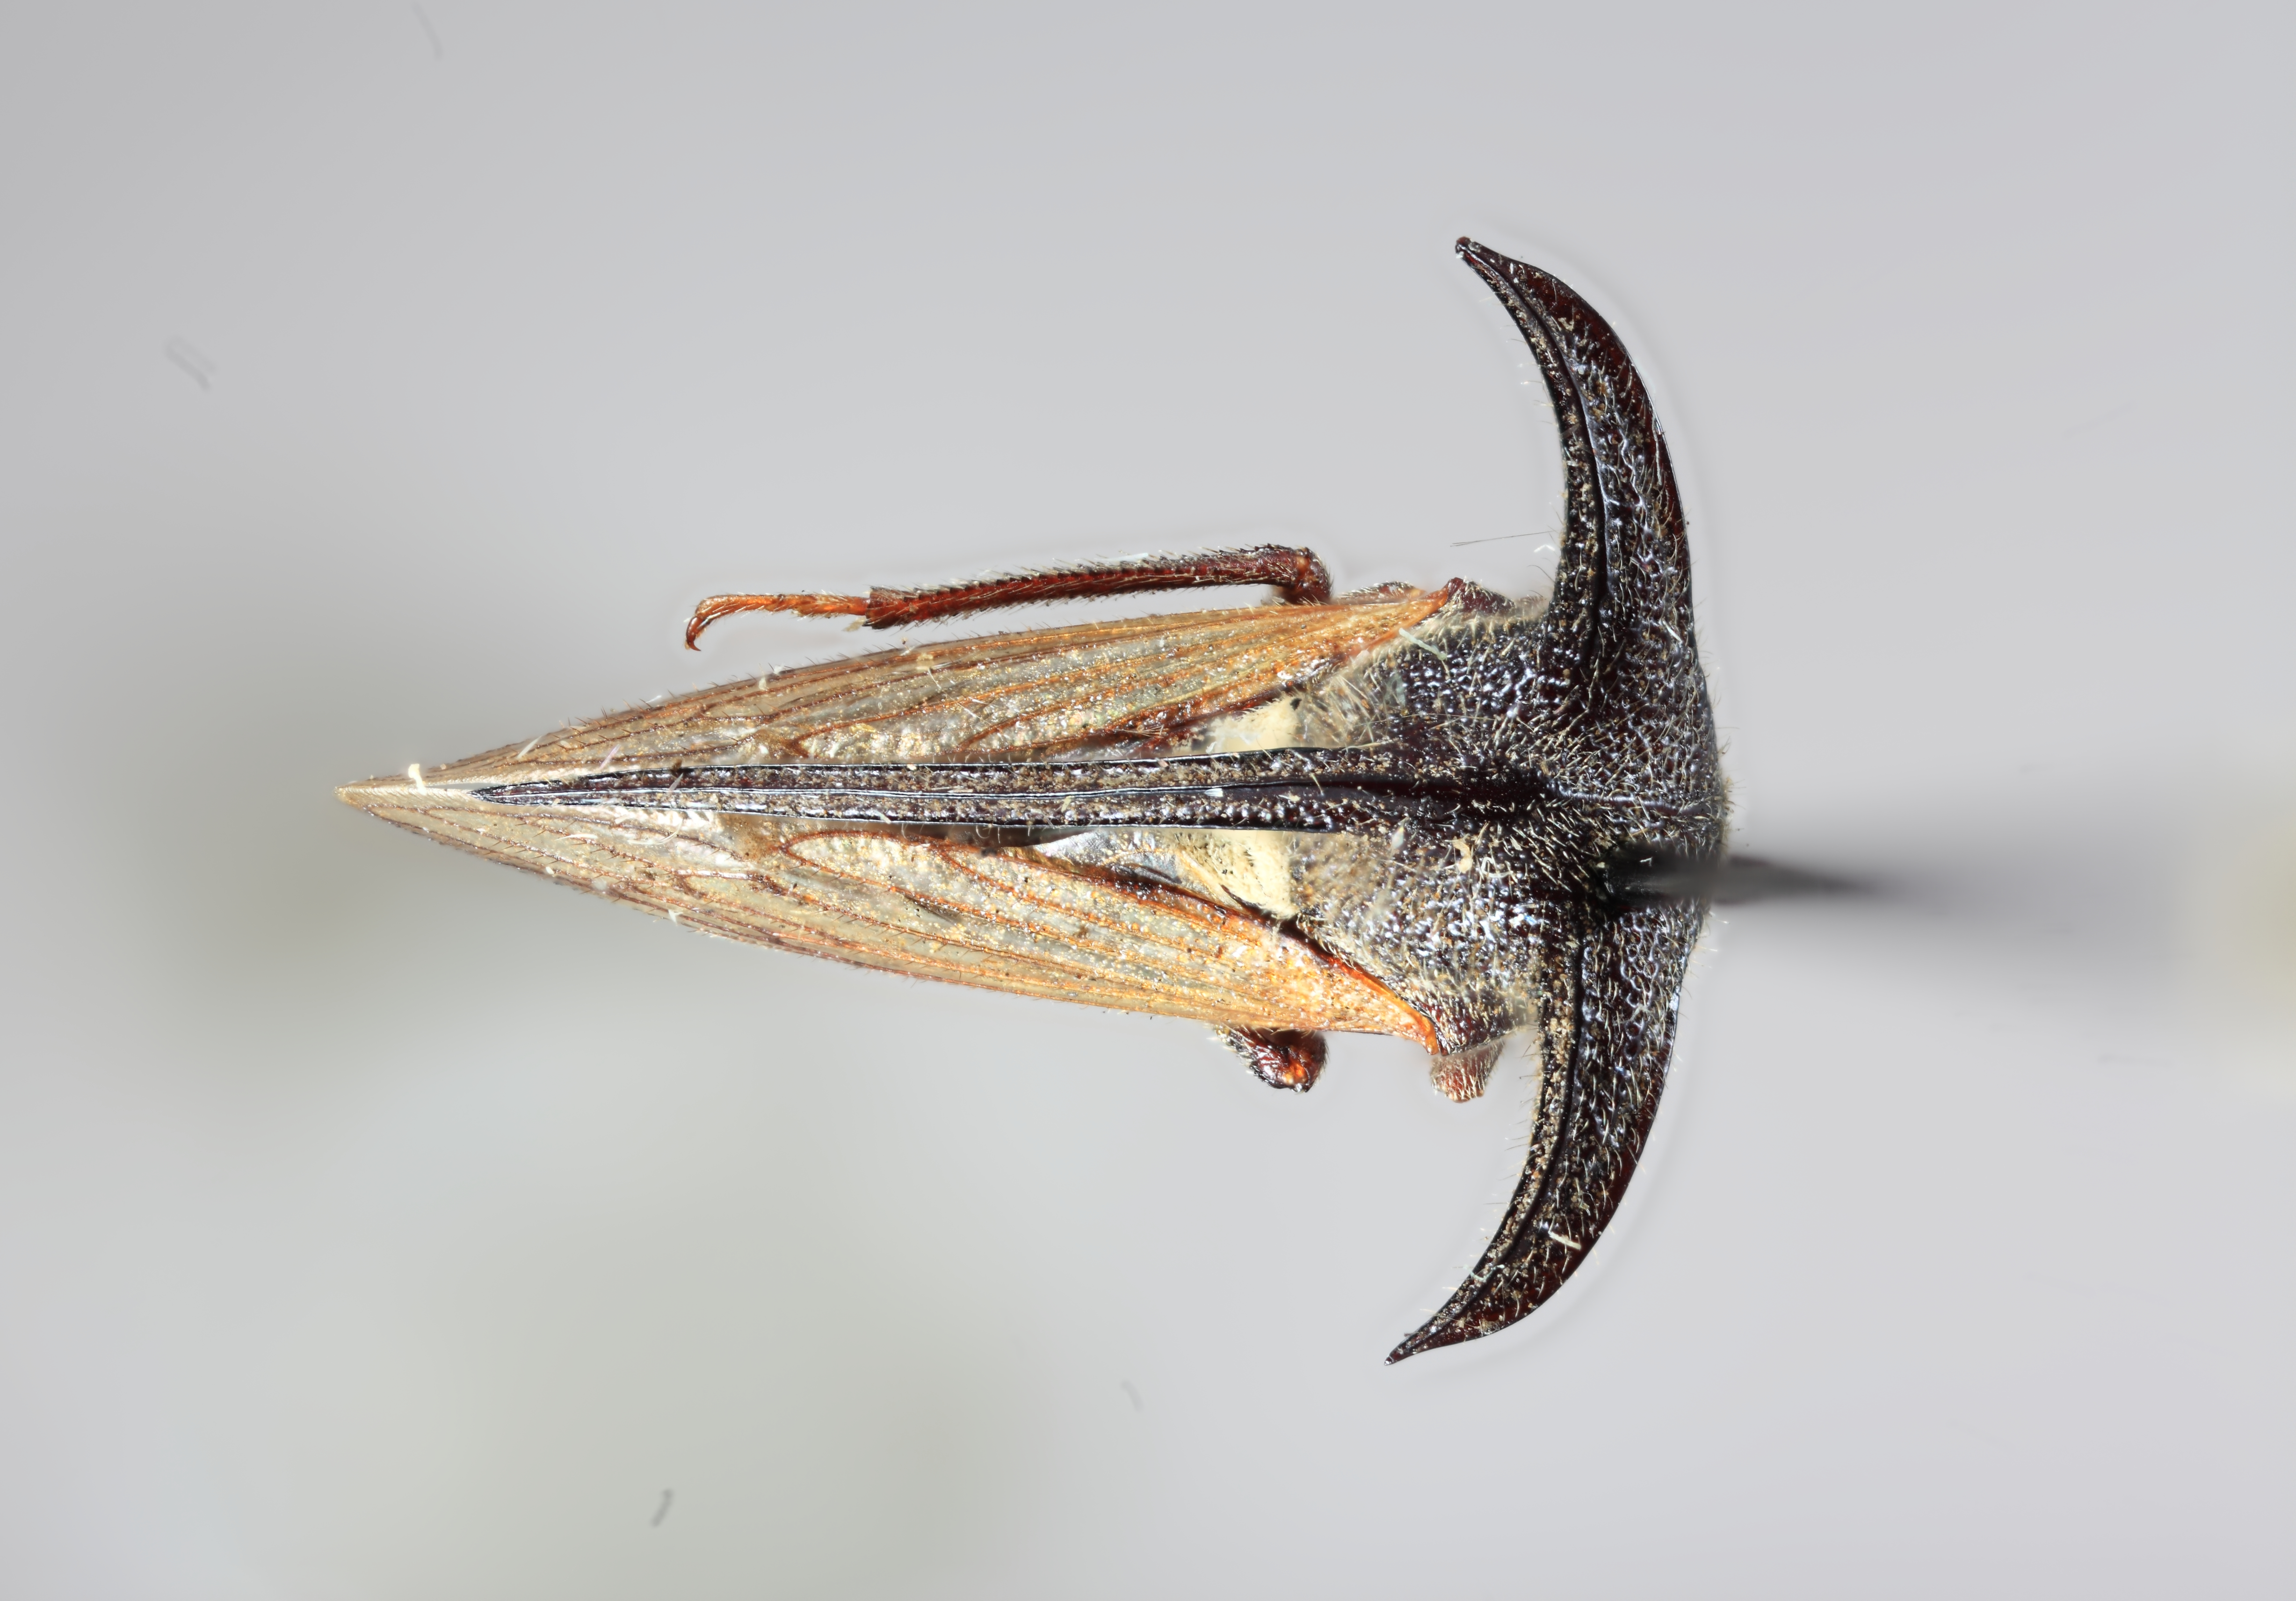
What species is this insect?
Leptocentrus manilaensis
